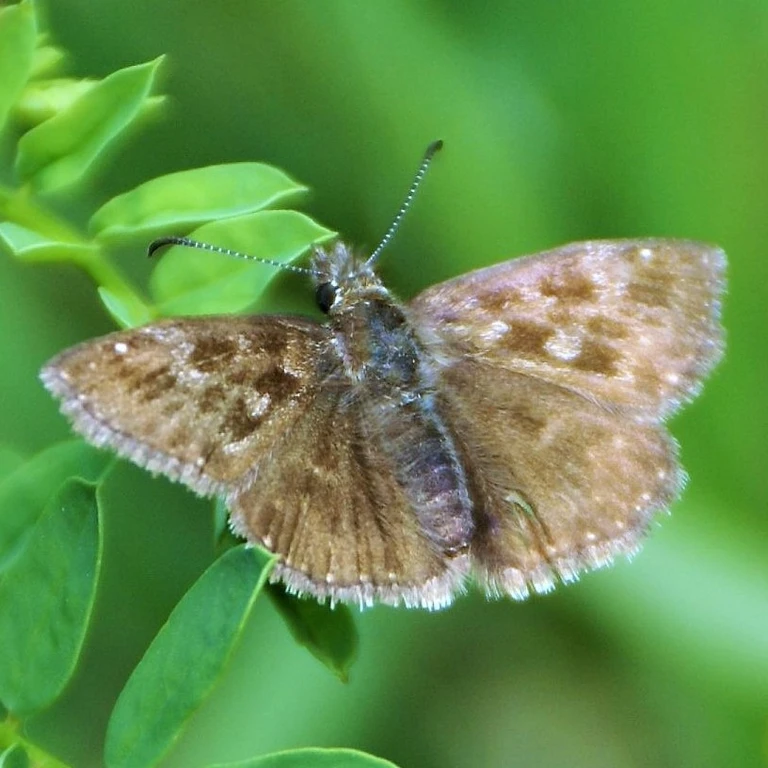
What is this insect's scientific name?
Erynnis tages
